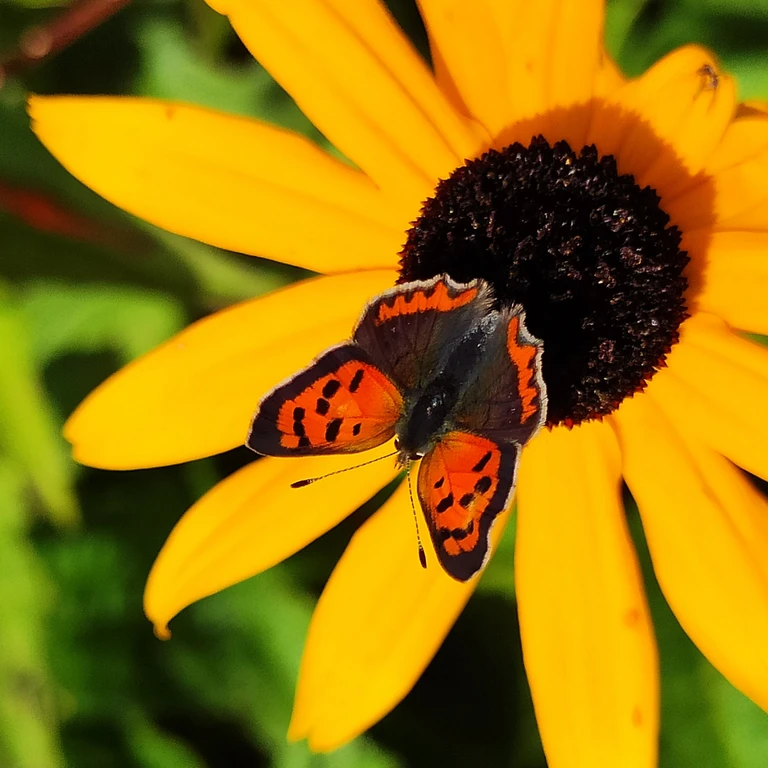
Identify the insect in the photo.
Lycaena phlaeas
